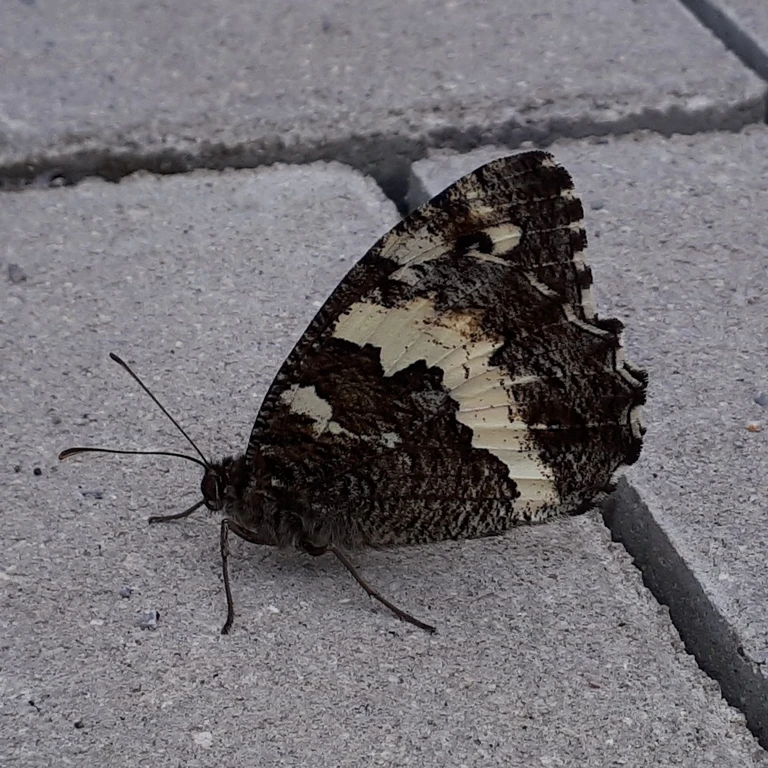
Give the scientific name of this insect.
Brintesia circe
